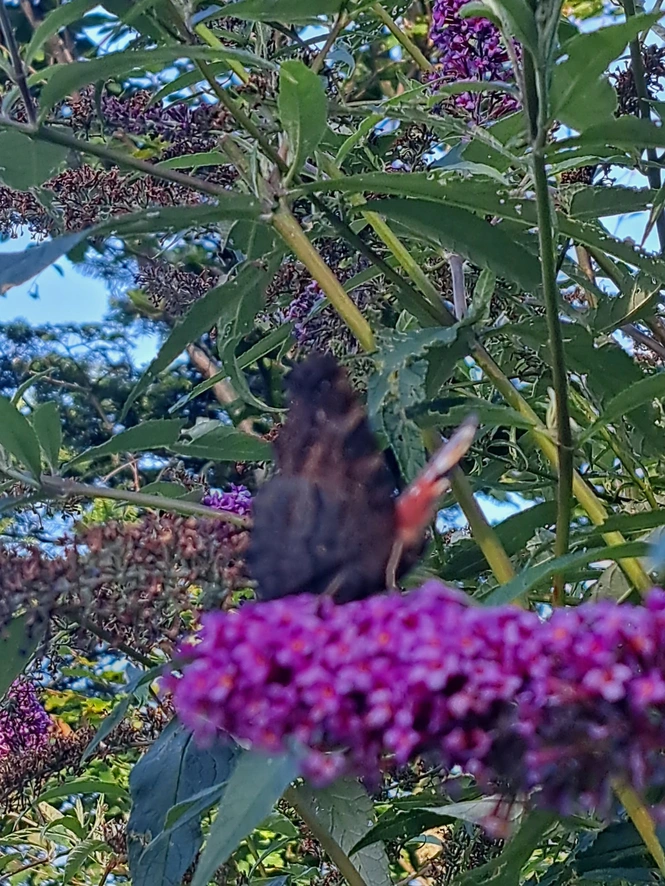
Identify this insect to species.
Aglais io
